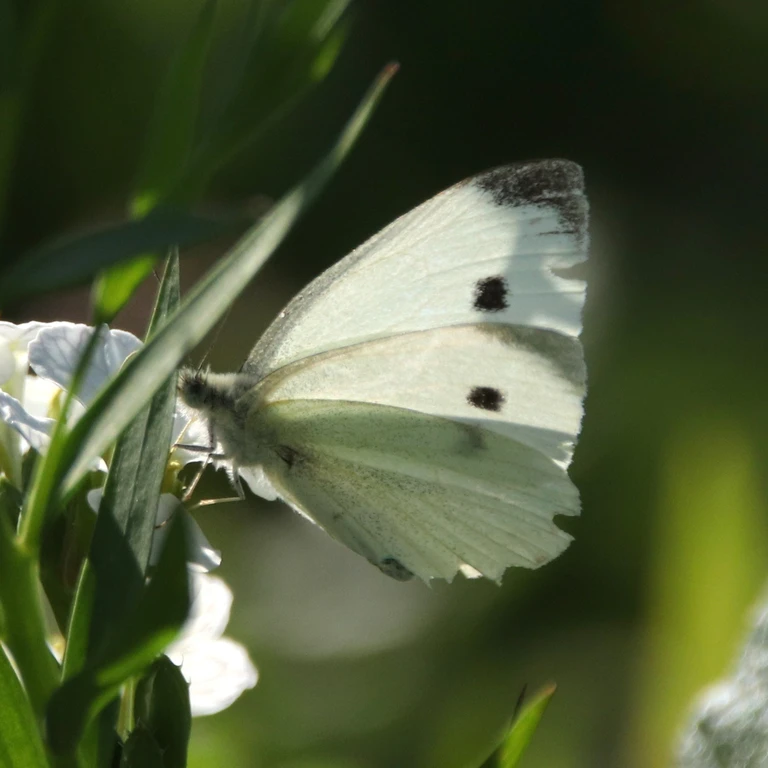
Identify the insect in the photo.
Pieris rapae
